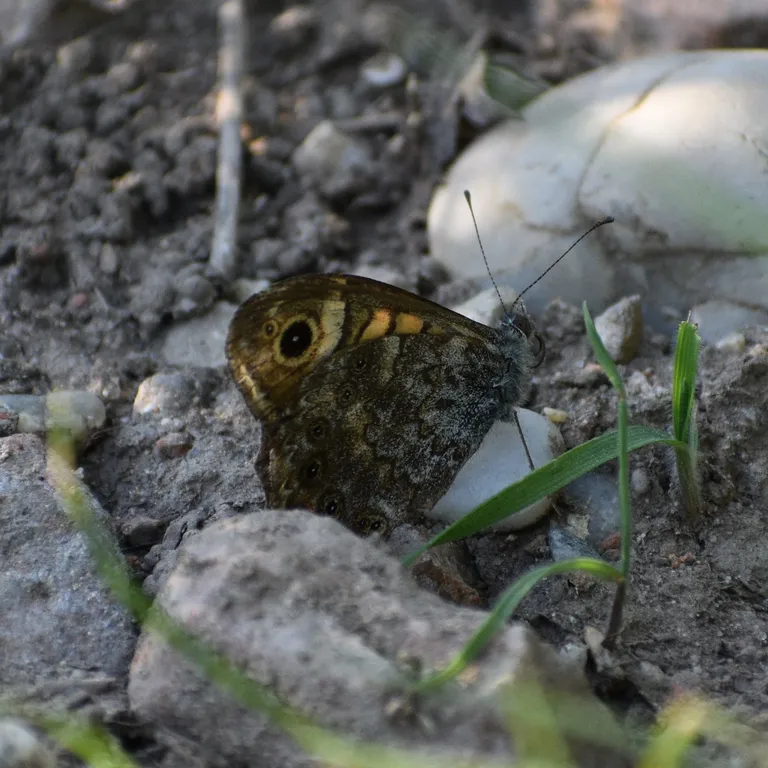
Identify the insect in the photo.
Lasiommata megera (also Pararge megera)
